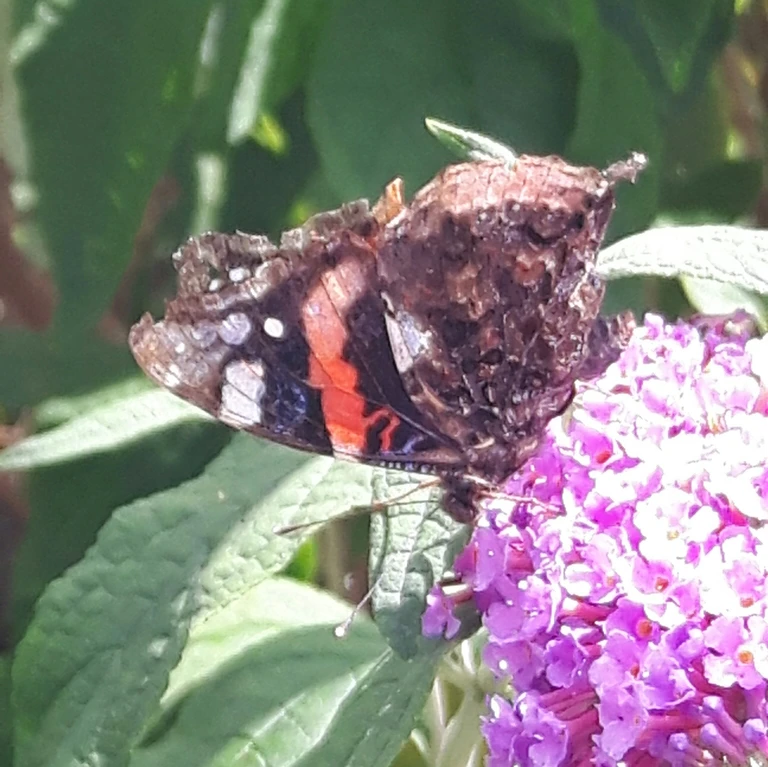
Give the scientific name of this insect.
Vanessa atalanta
